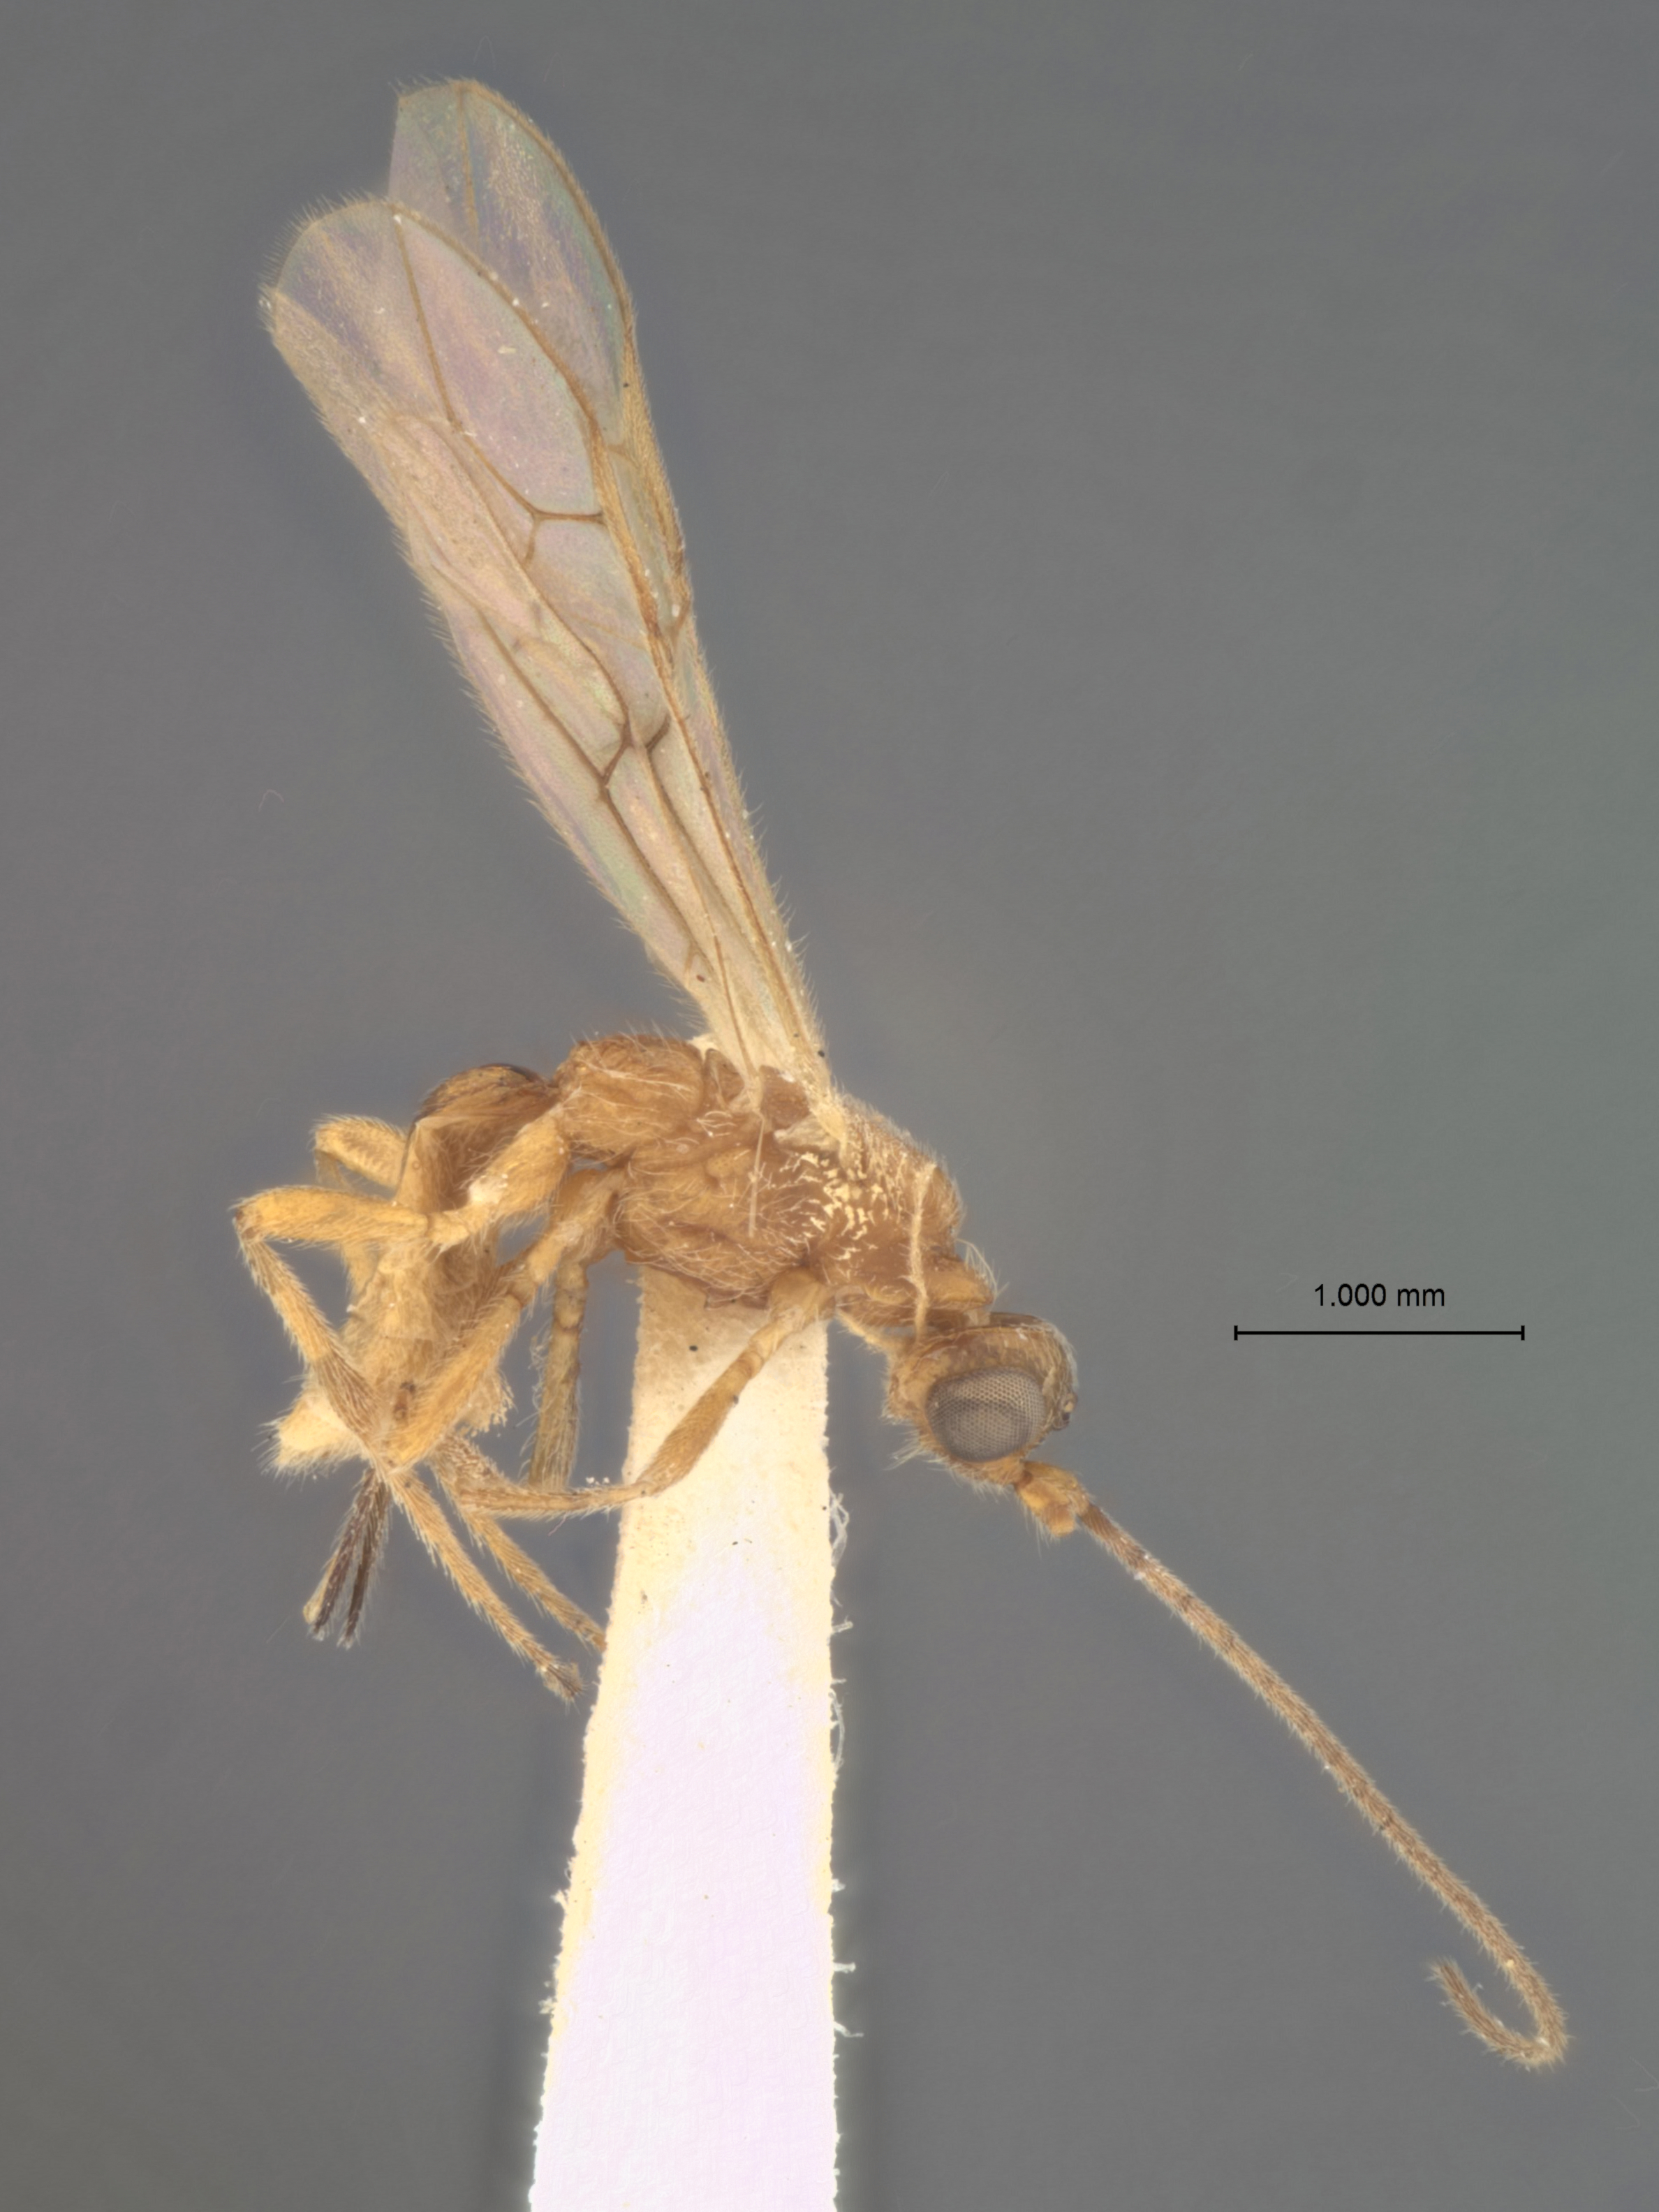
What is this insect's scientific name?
Oncophanes hesperidis
